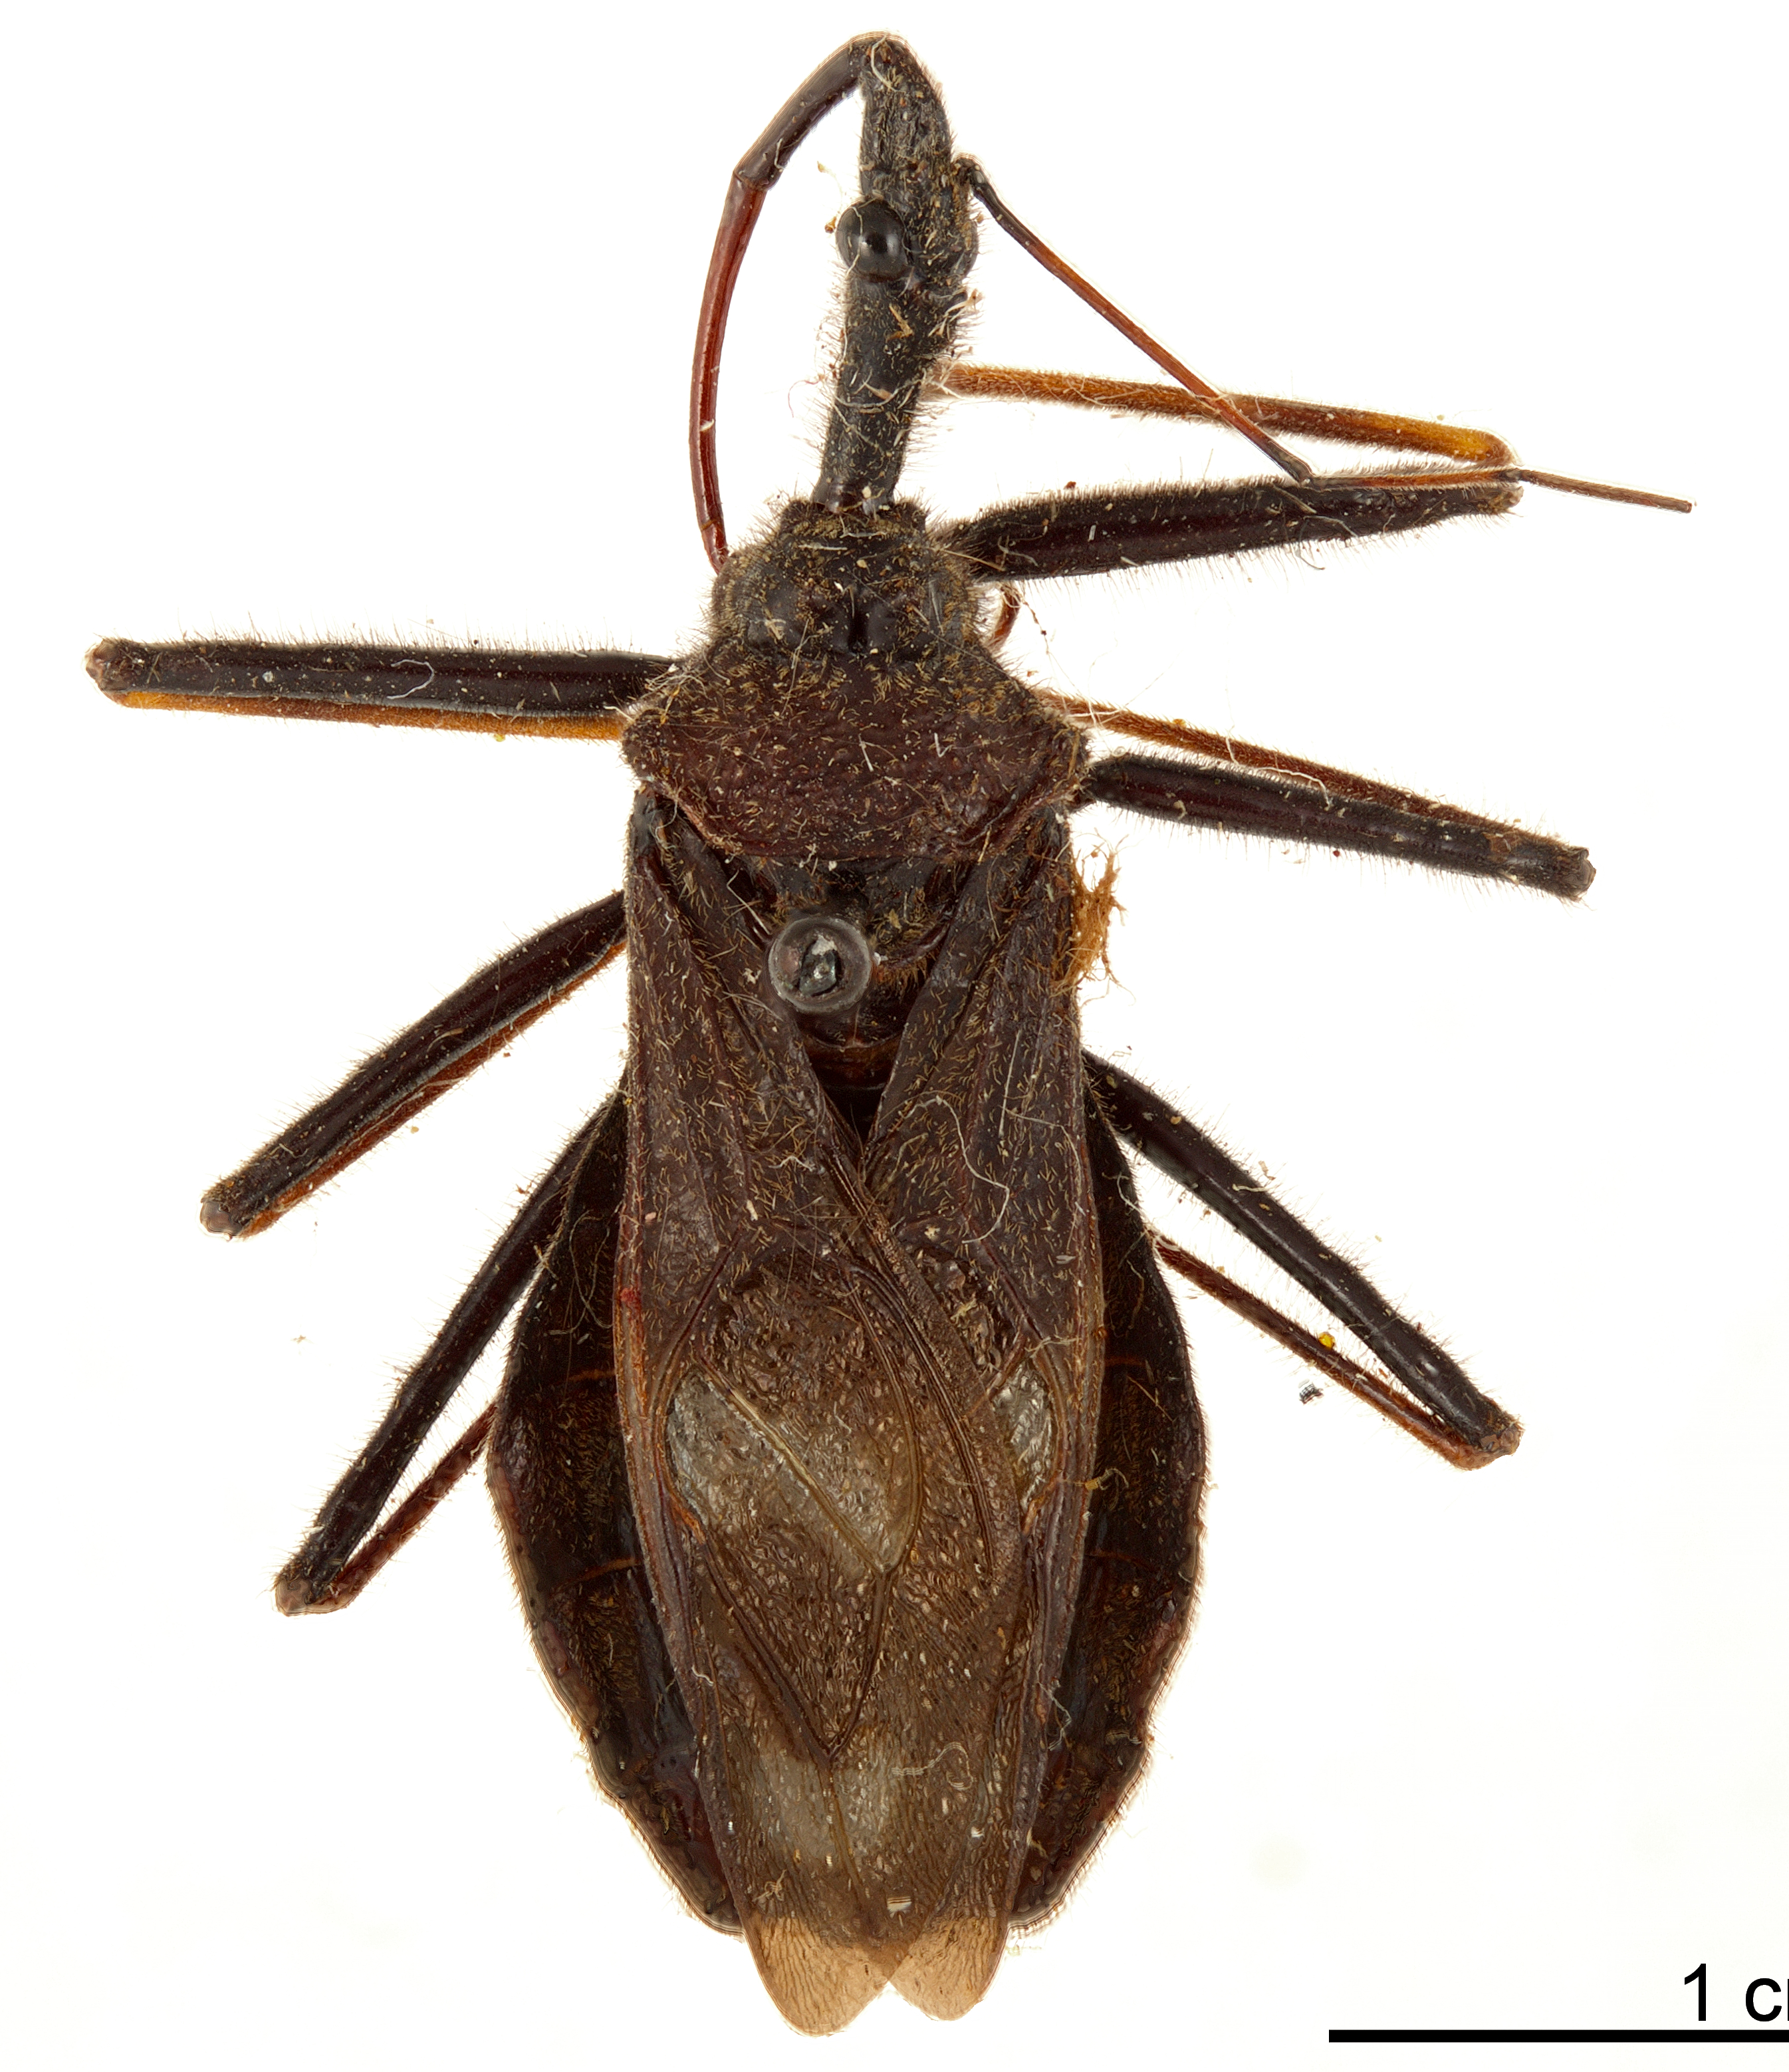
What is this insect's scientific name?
Phemius fulguratus
